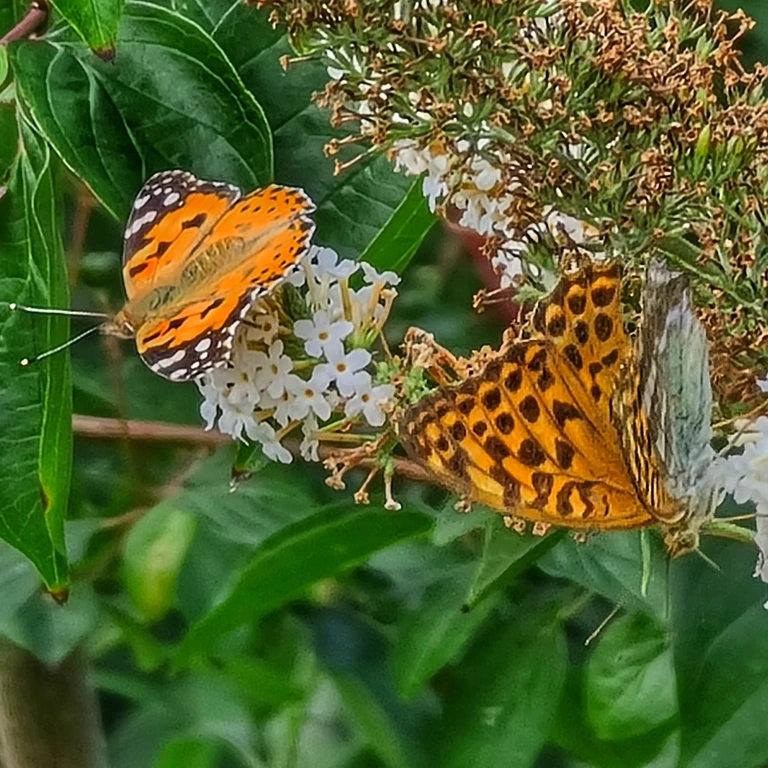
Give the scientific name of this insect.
Argynnis paphia
